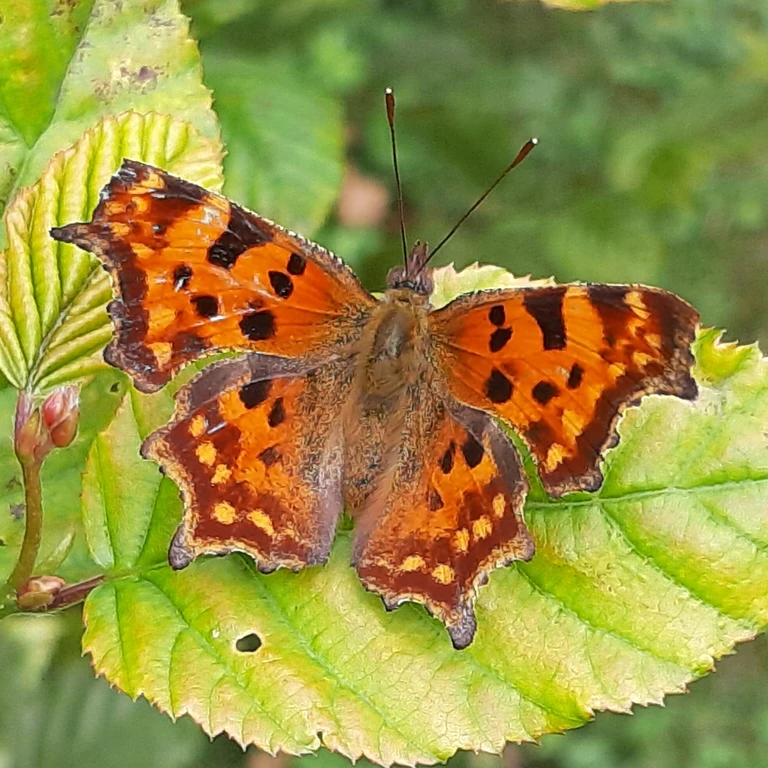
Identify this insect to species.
Polygonia c-album
